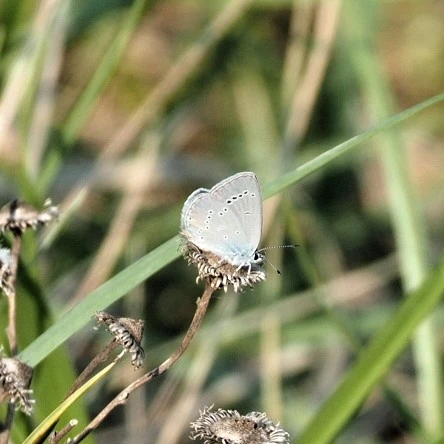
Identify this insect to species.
Cupido minimus
